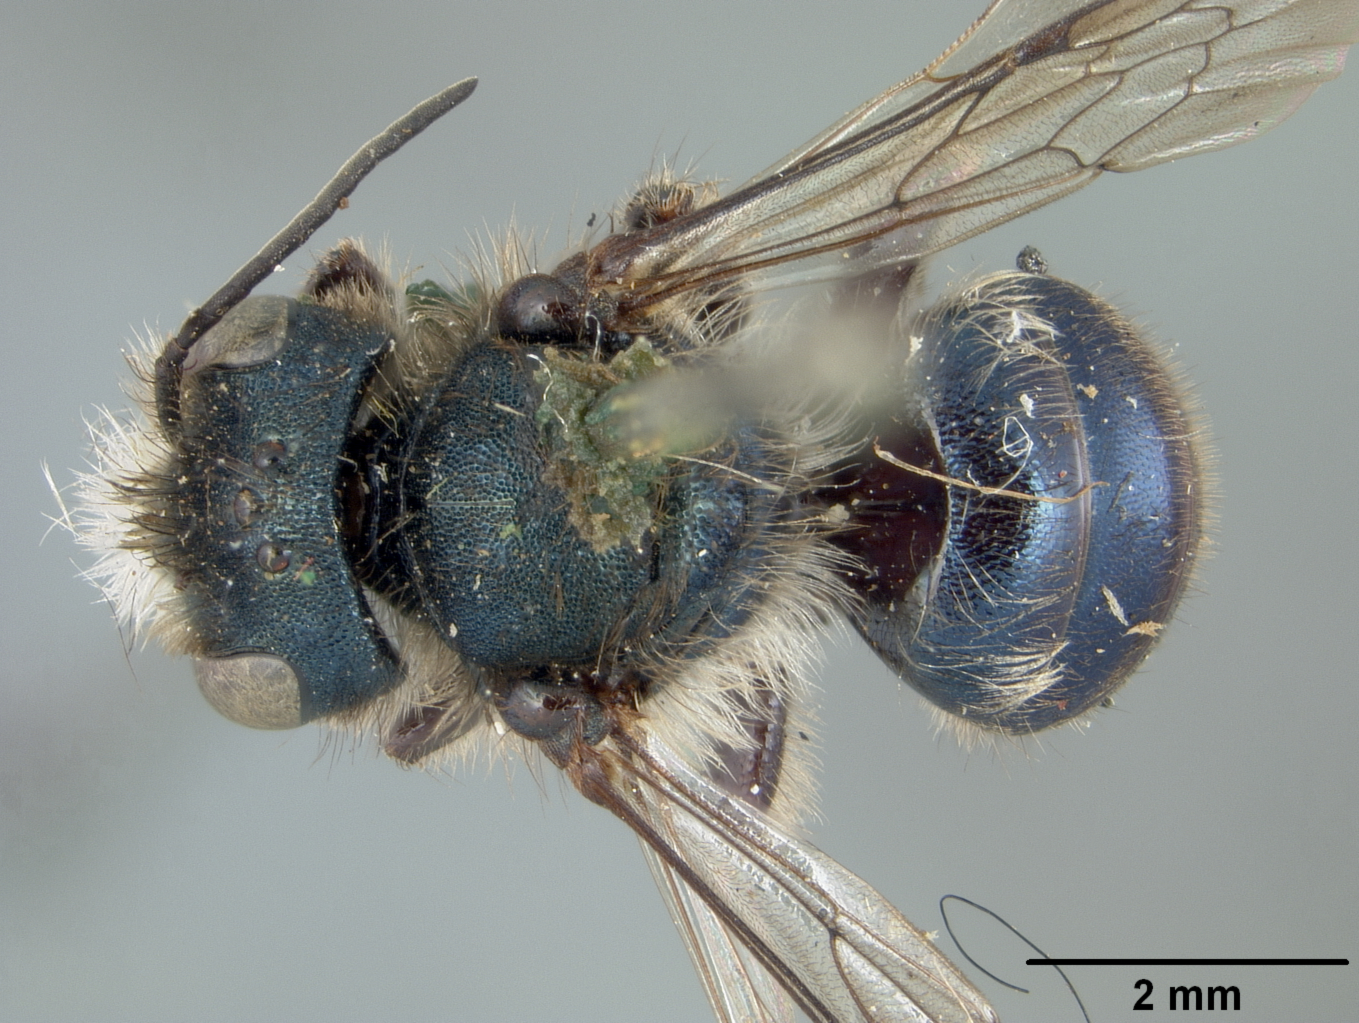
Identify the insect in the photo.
Osmia aprilina
